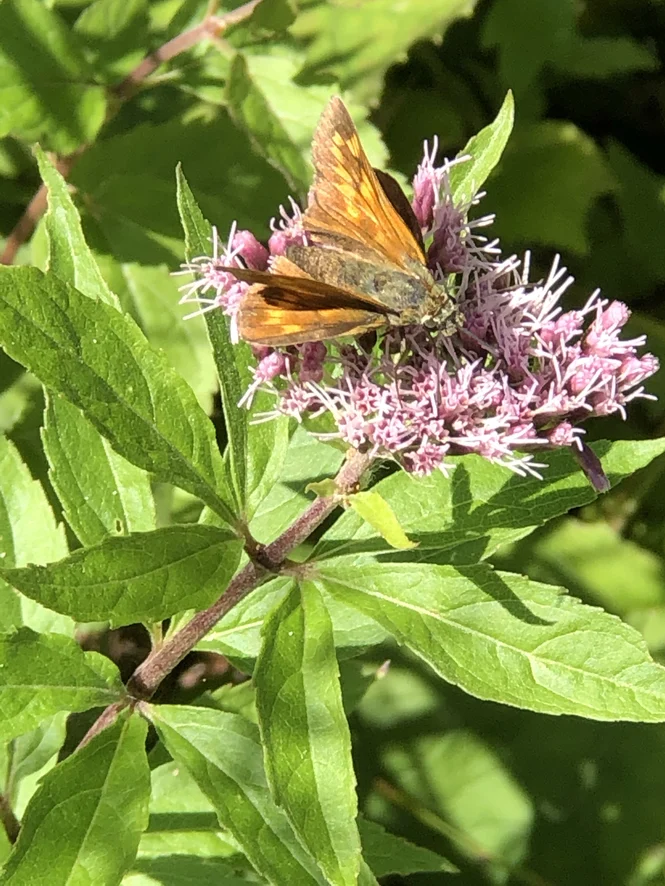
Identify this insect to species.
Ochlodes sylvanus (also Ochlodes venata)
